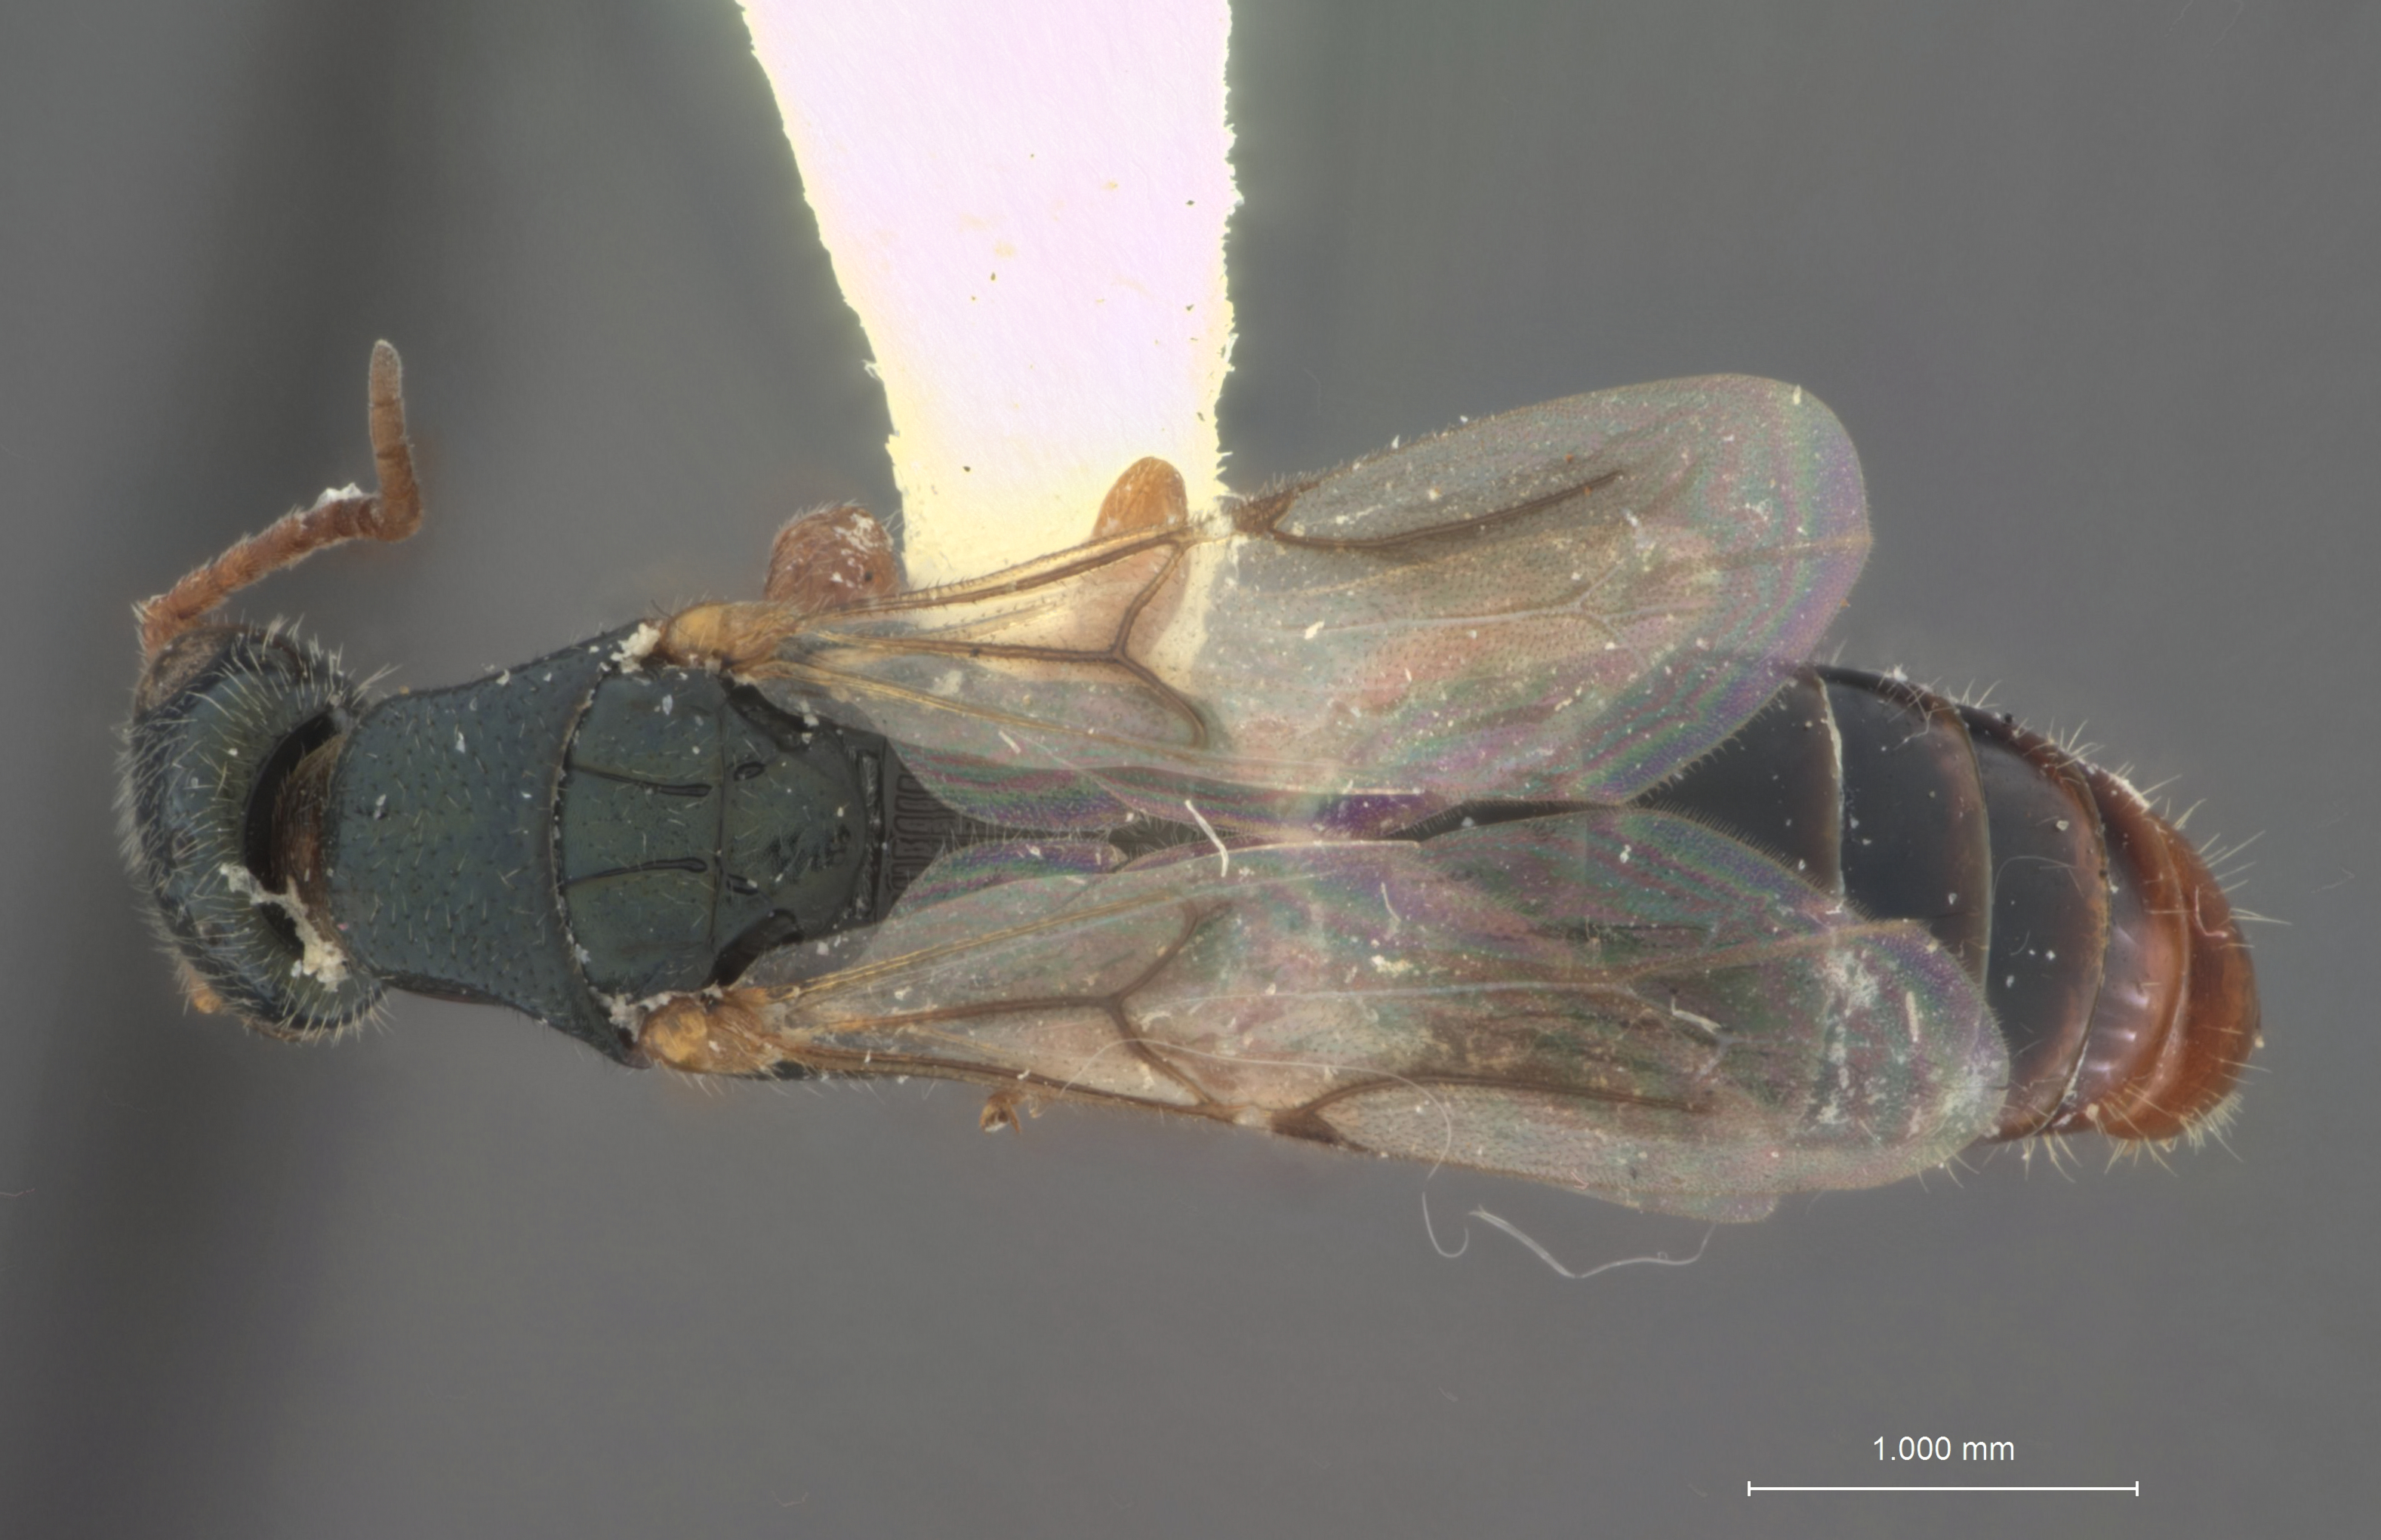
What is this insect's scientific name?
Epyris festivus
